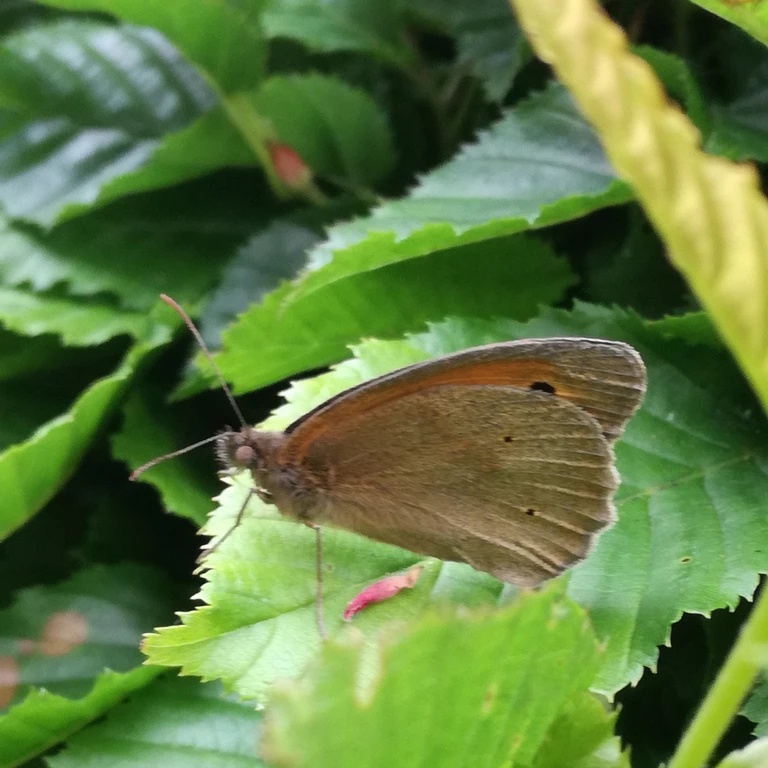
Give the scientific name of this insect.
Maniola jurtina
